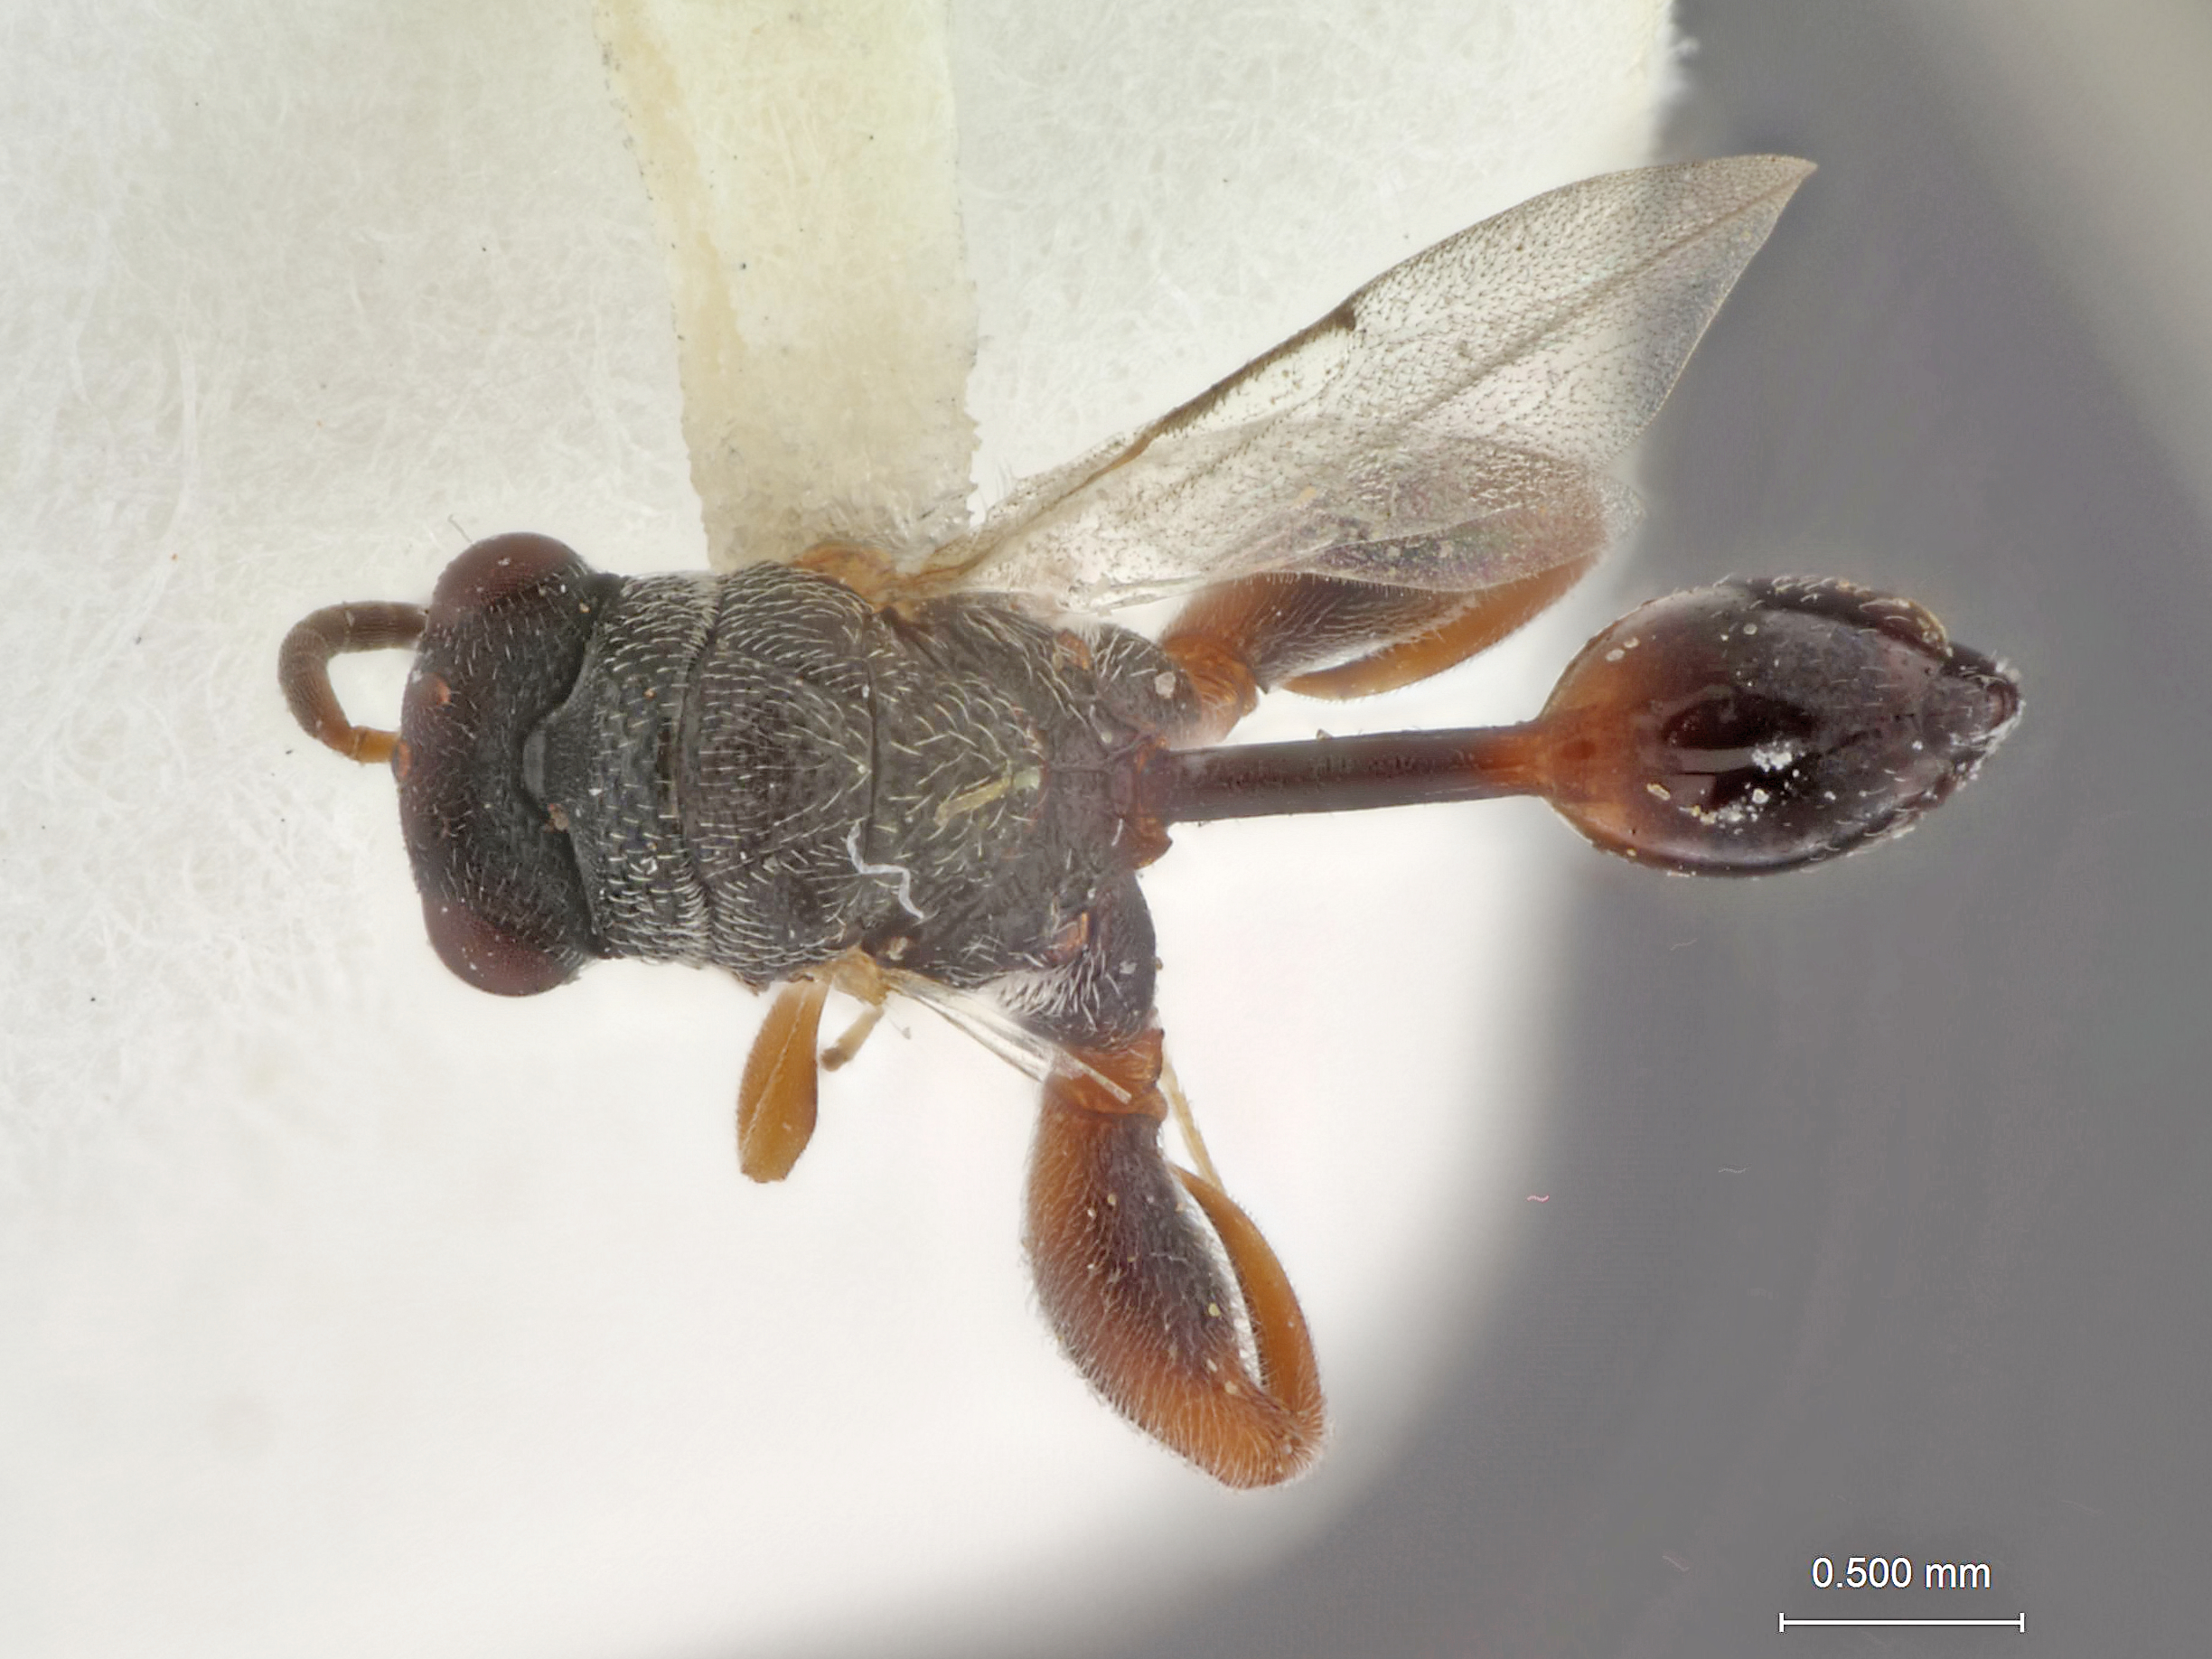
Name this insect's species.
Arretocera malabarensis
